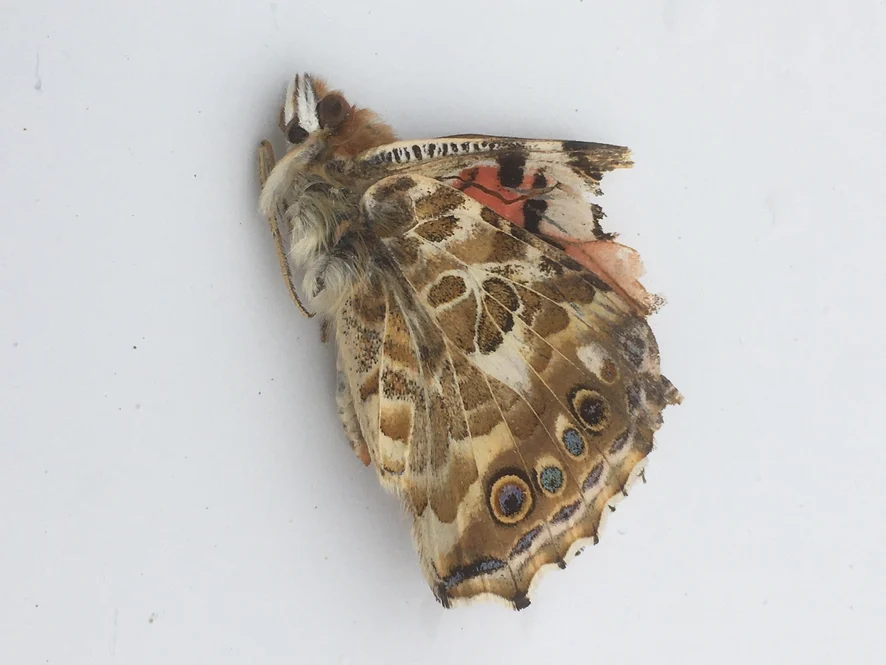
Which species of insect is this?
Vanessa cardui
